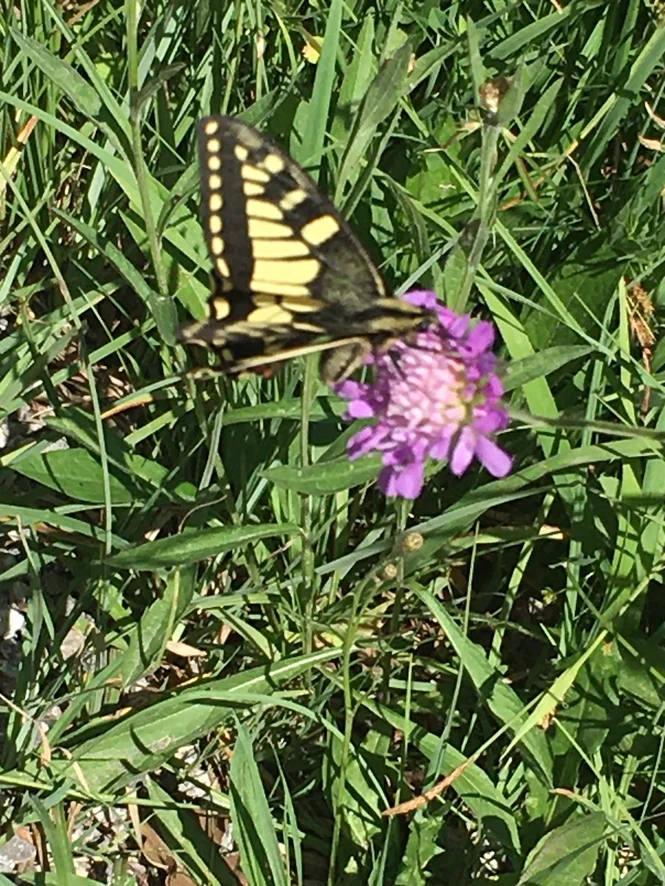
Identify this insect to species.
Papilio machaon
